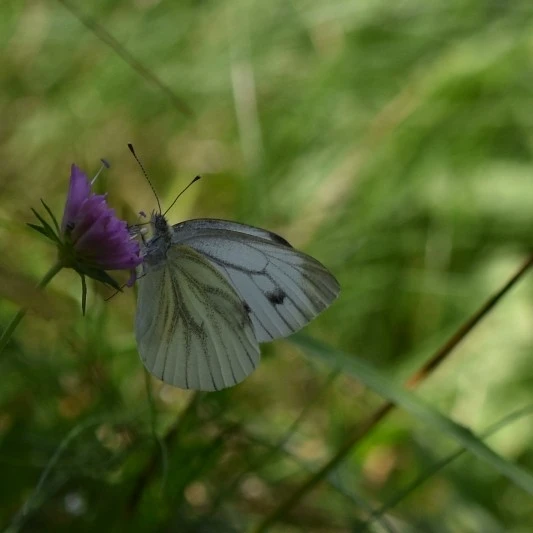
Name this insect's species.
Pieris napi
